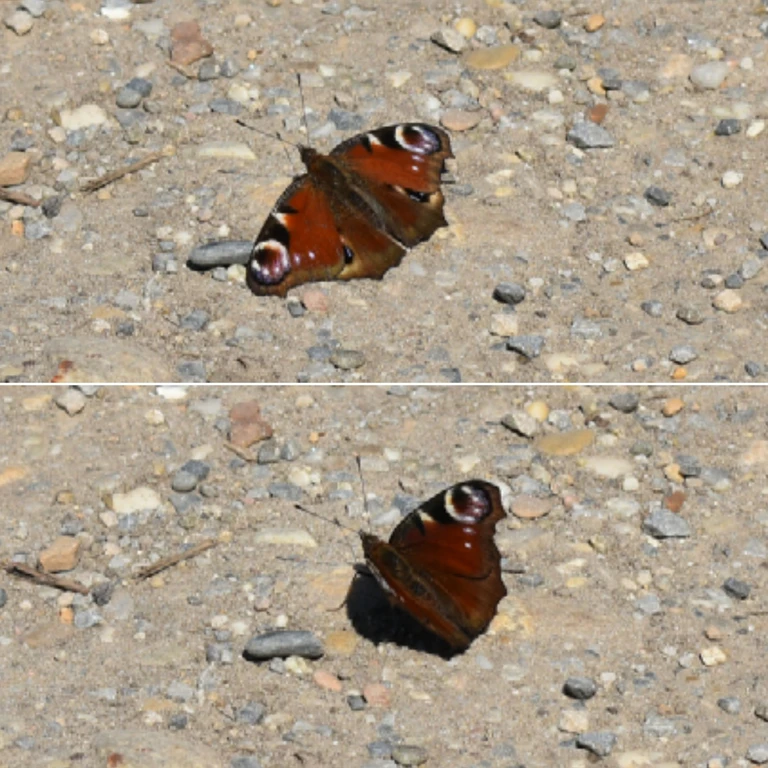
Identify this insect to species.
Aglais io
